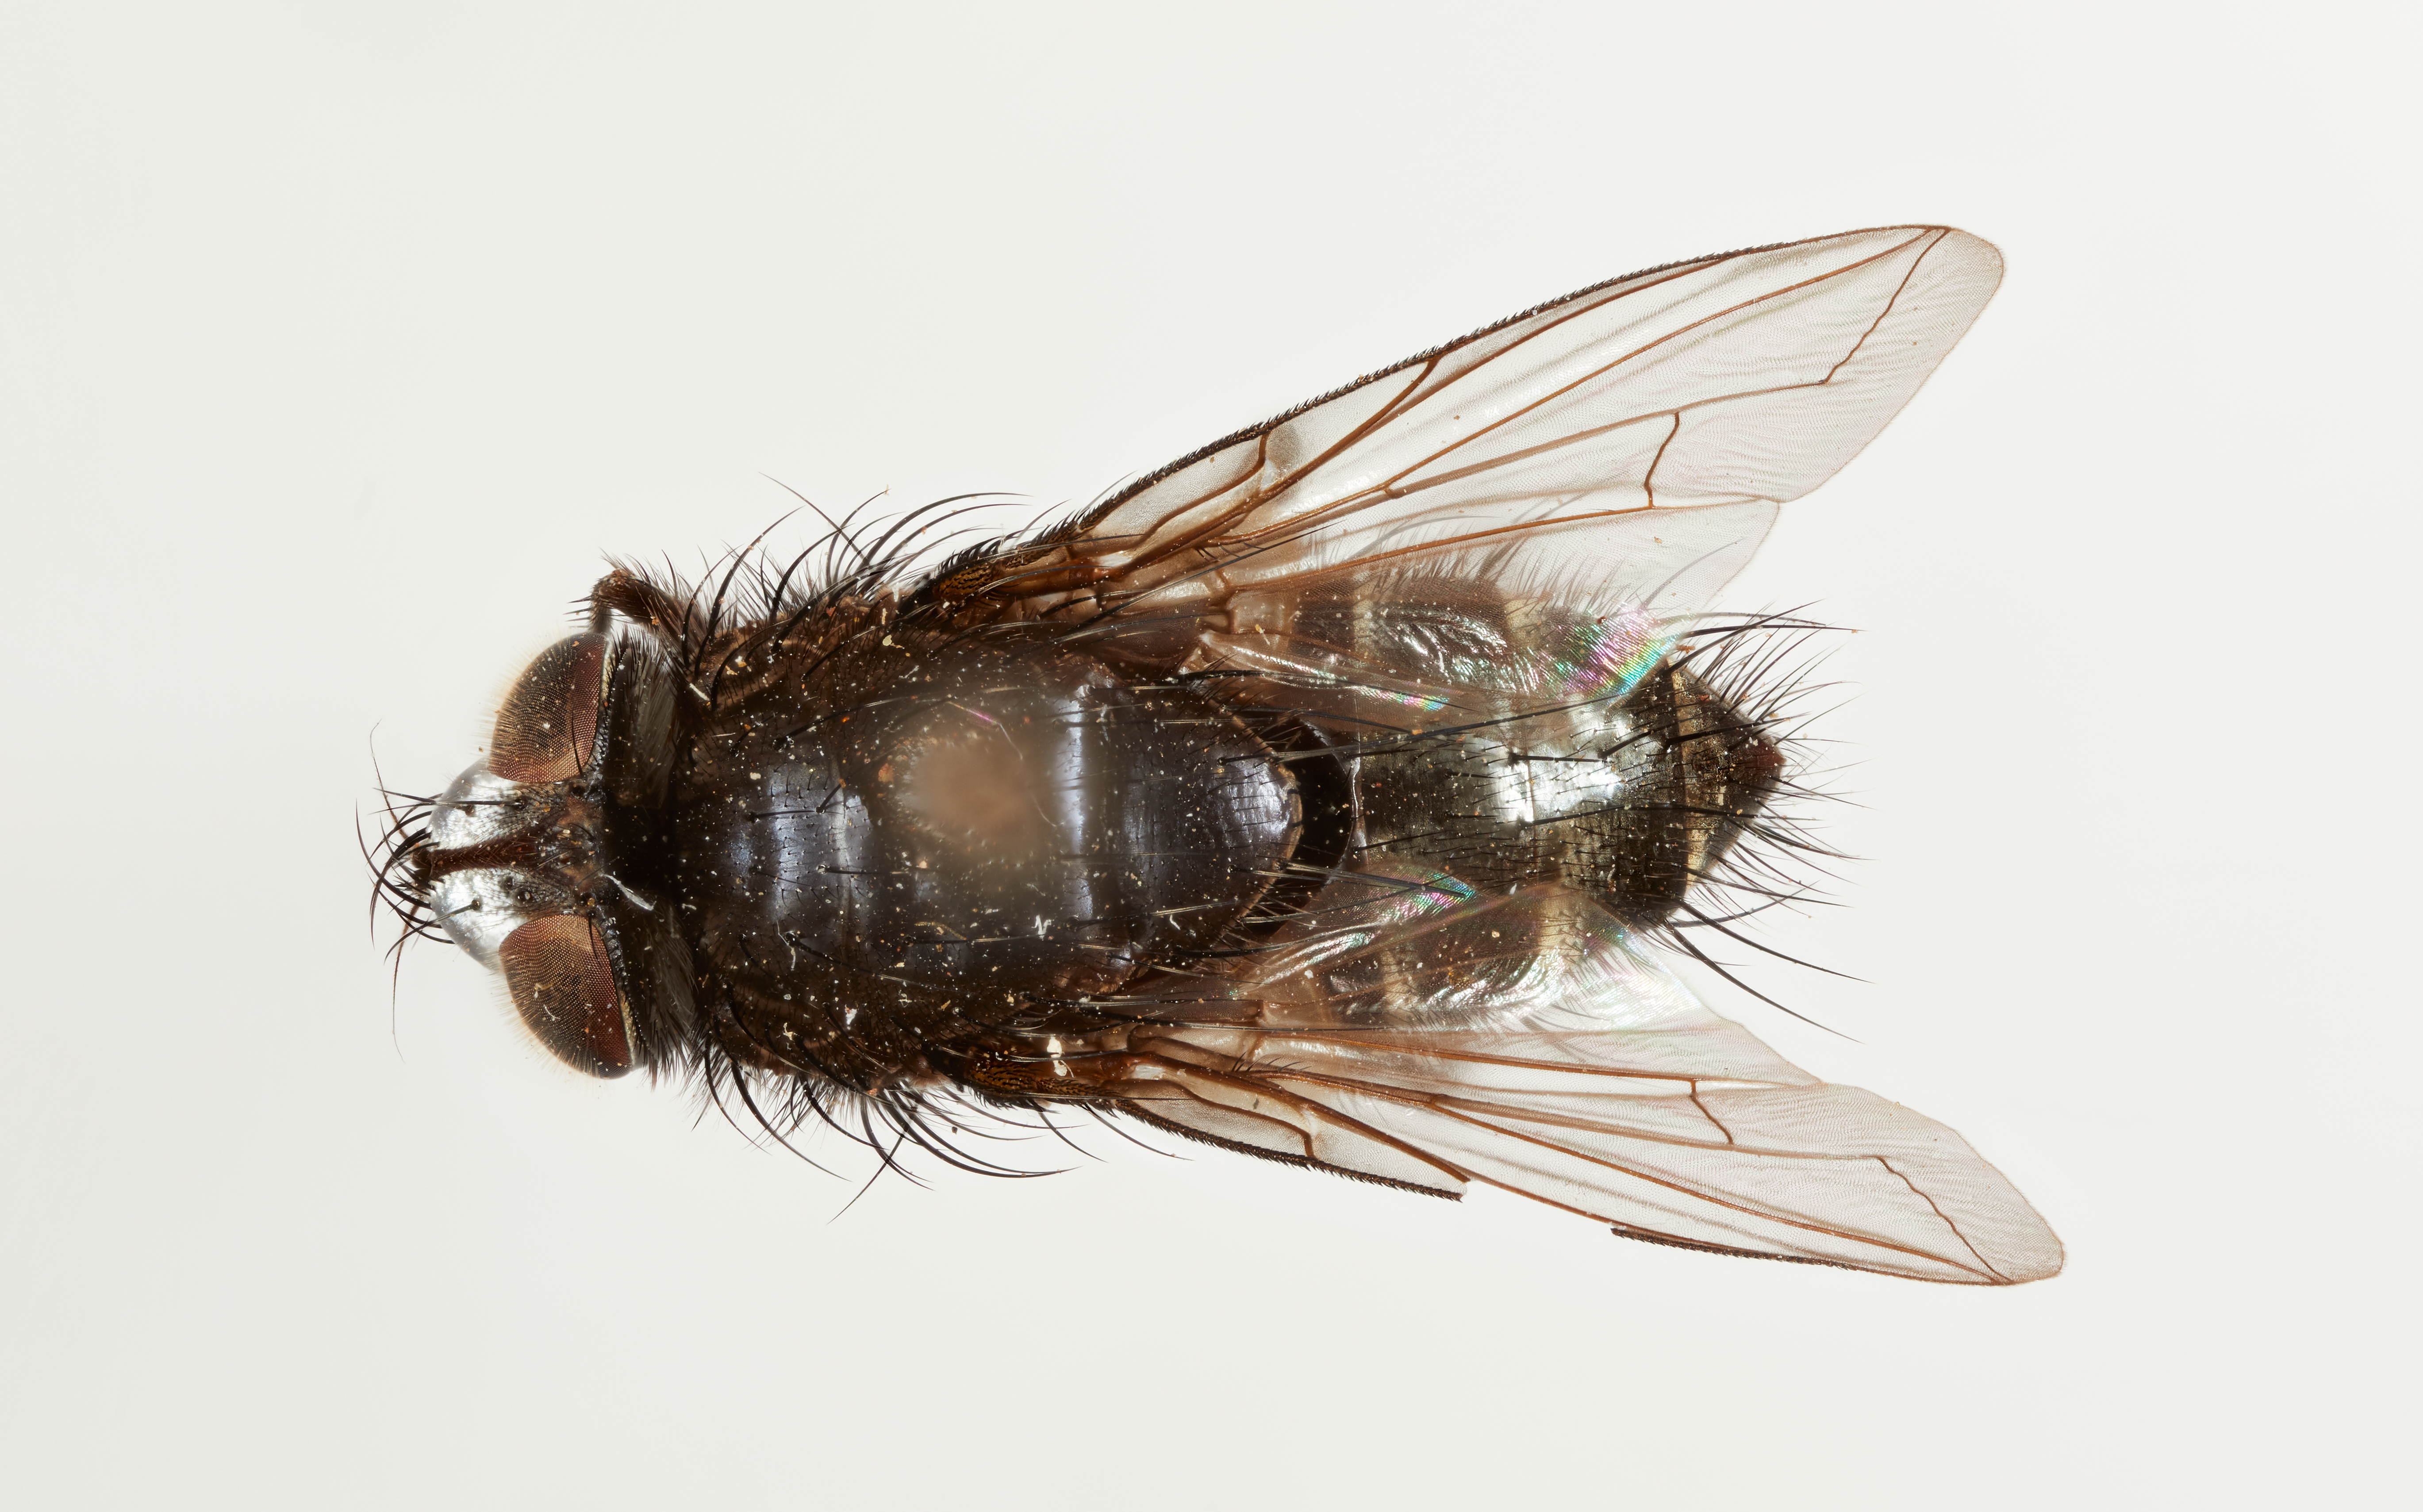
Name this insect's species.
Hemiargyra huascarayus
